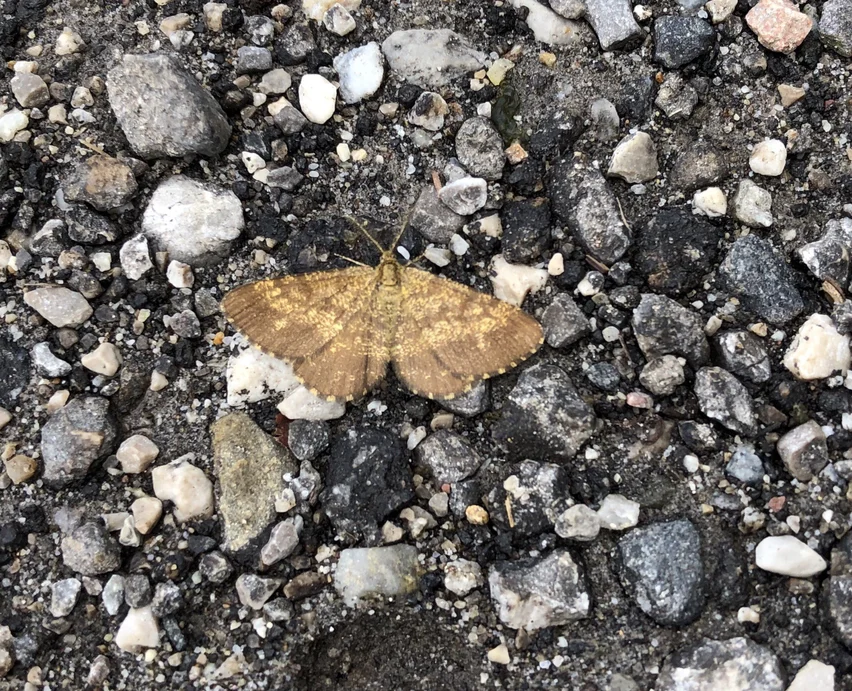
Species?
Ematurga atomaria
